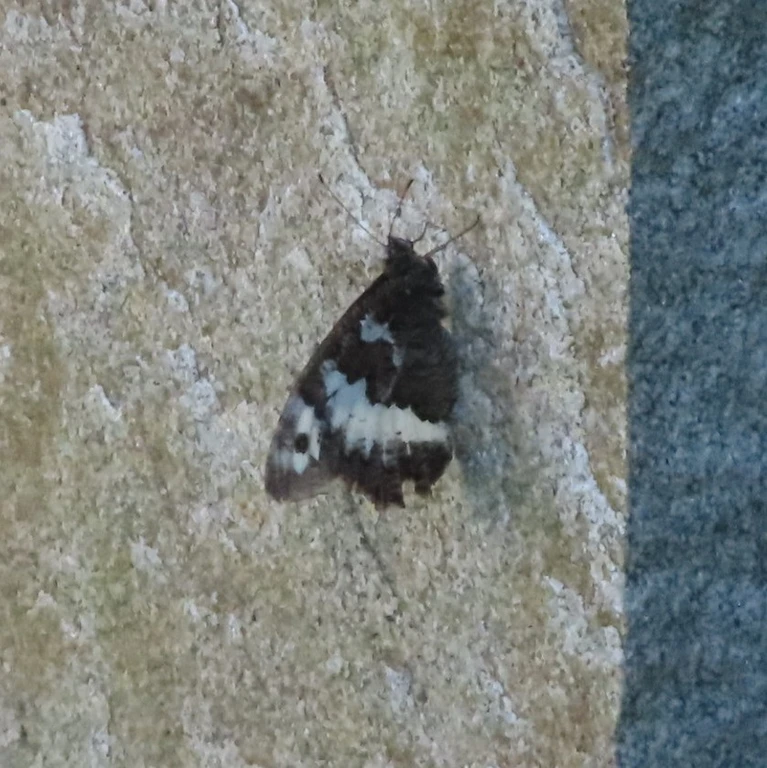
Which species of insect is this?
Brintesia circe
